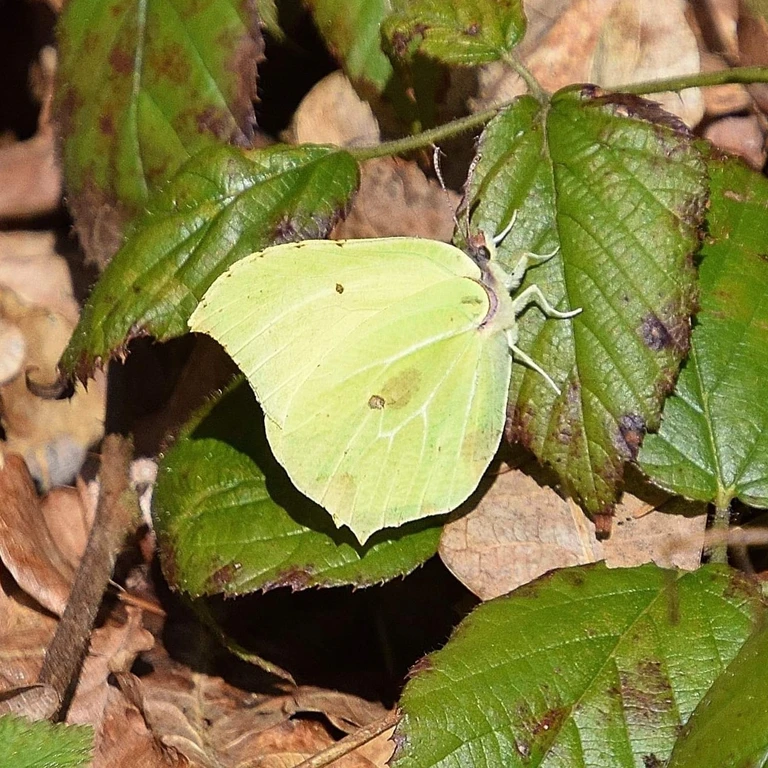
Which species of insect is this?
Gonepteryx rhamni
